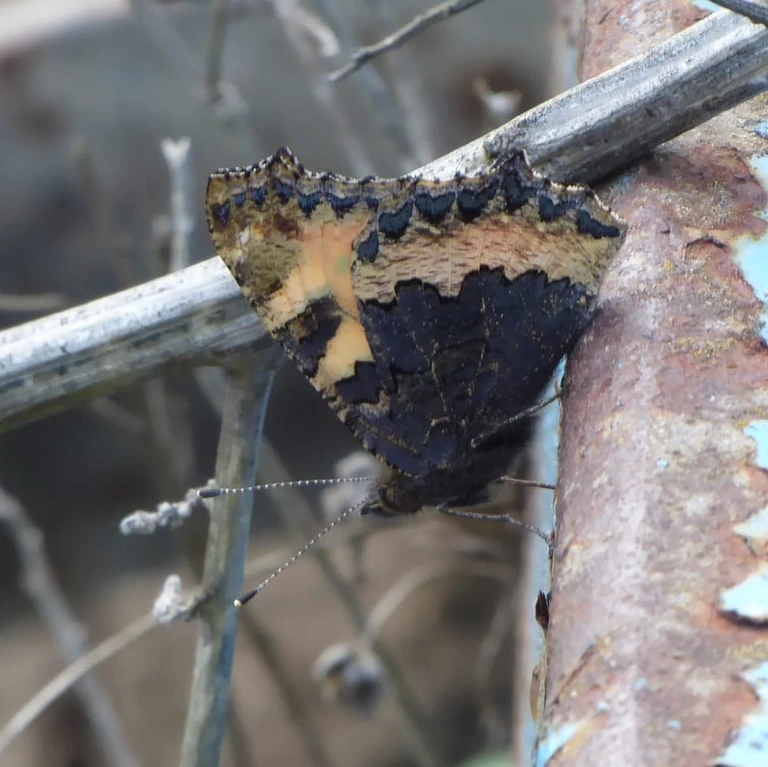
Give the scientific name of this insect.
Aglais urticae
